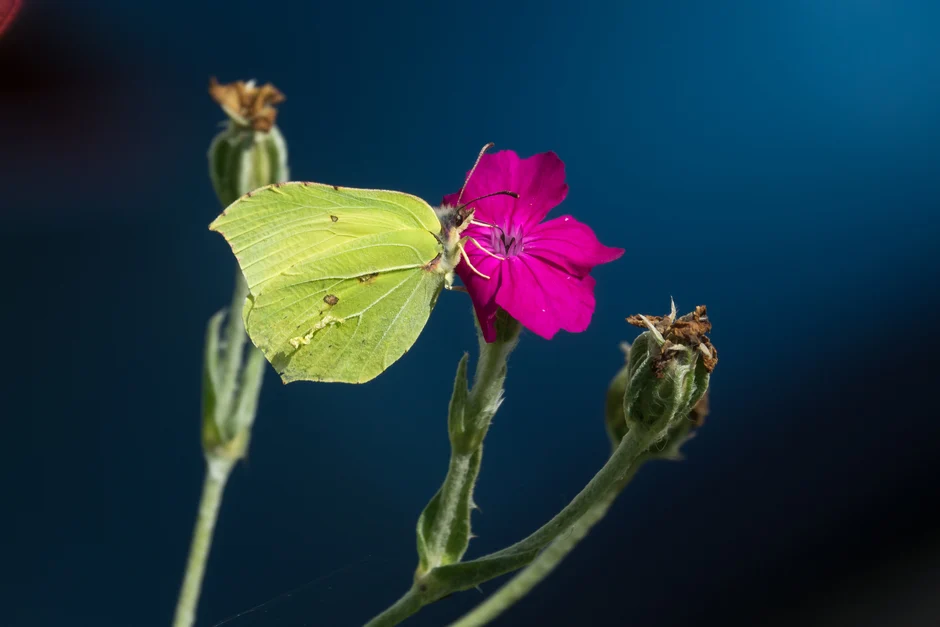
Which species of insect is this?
Gonepteryx rhamni
